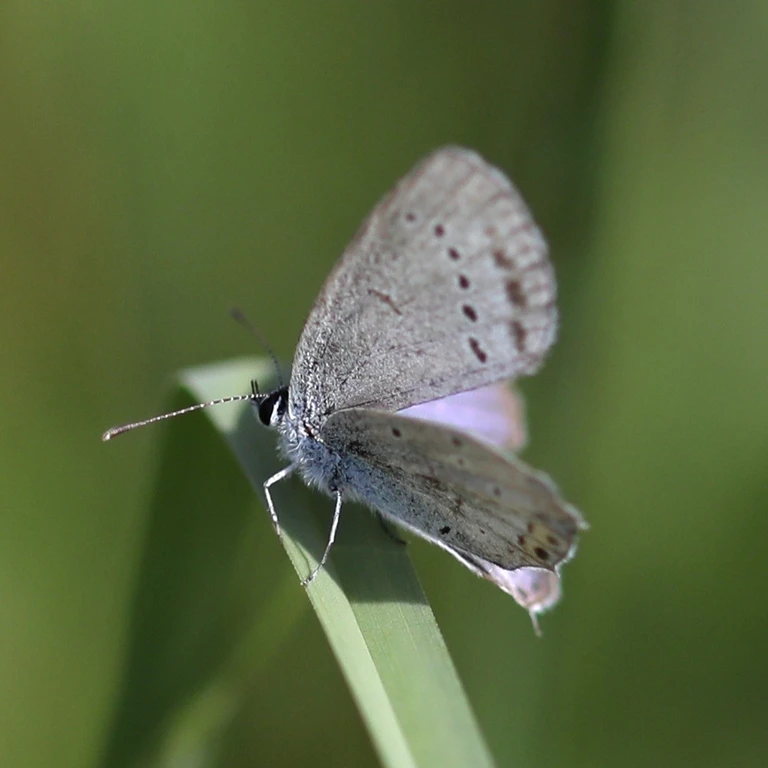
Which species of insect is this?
Cupido argiades (also Elkalyce argiades)
